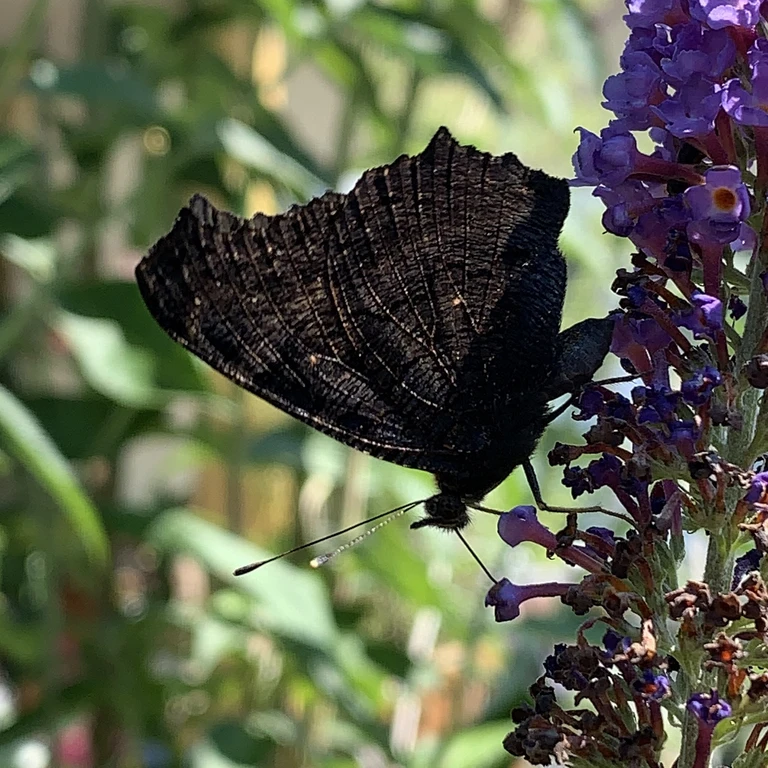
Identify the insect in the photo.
Aglais io
